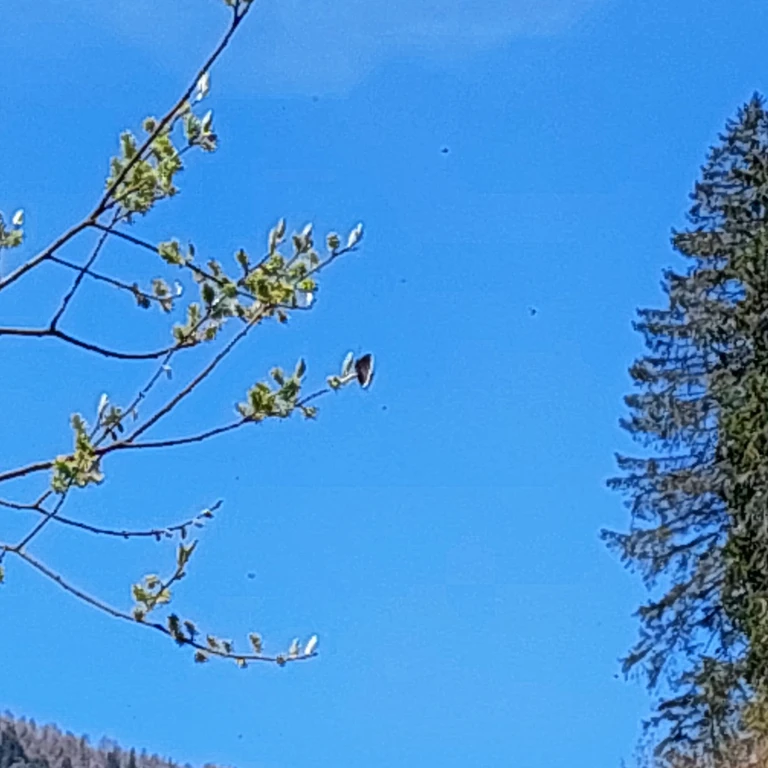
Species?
Nymphalis antiopa
